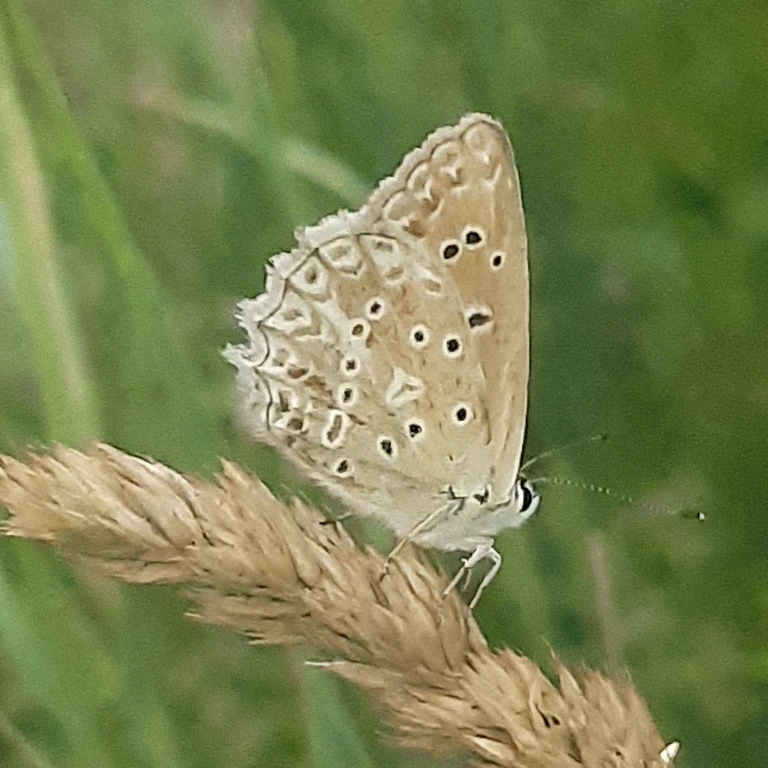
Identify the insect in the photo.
Polyommatus daphnis
